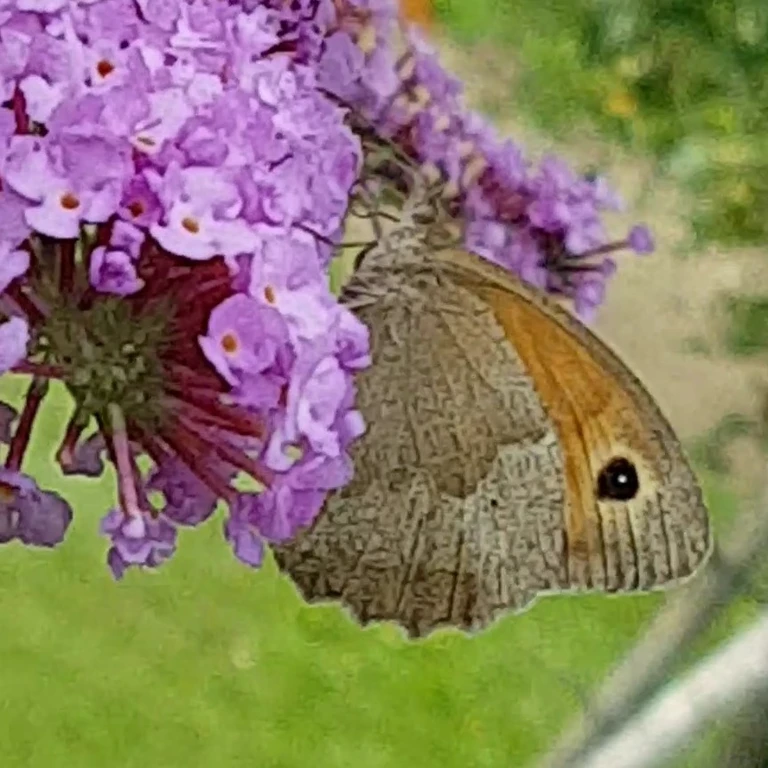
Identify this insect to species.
Maniola jurtina
